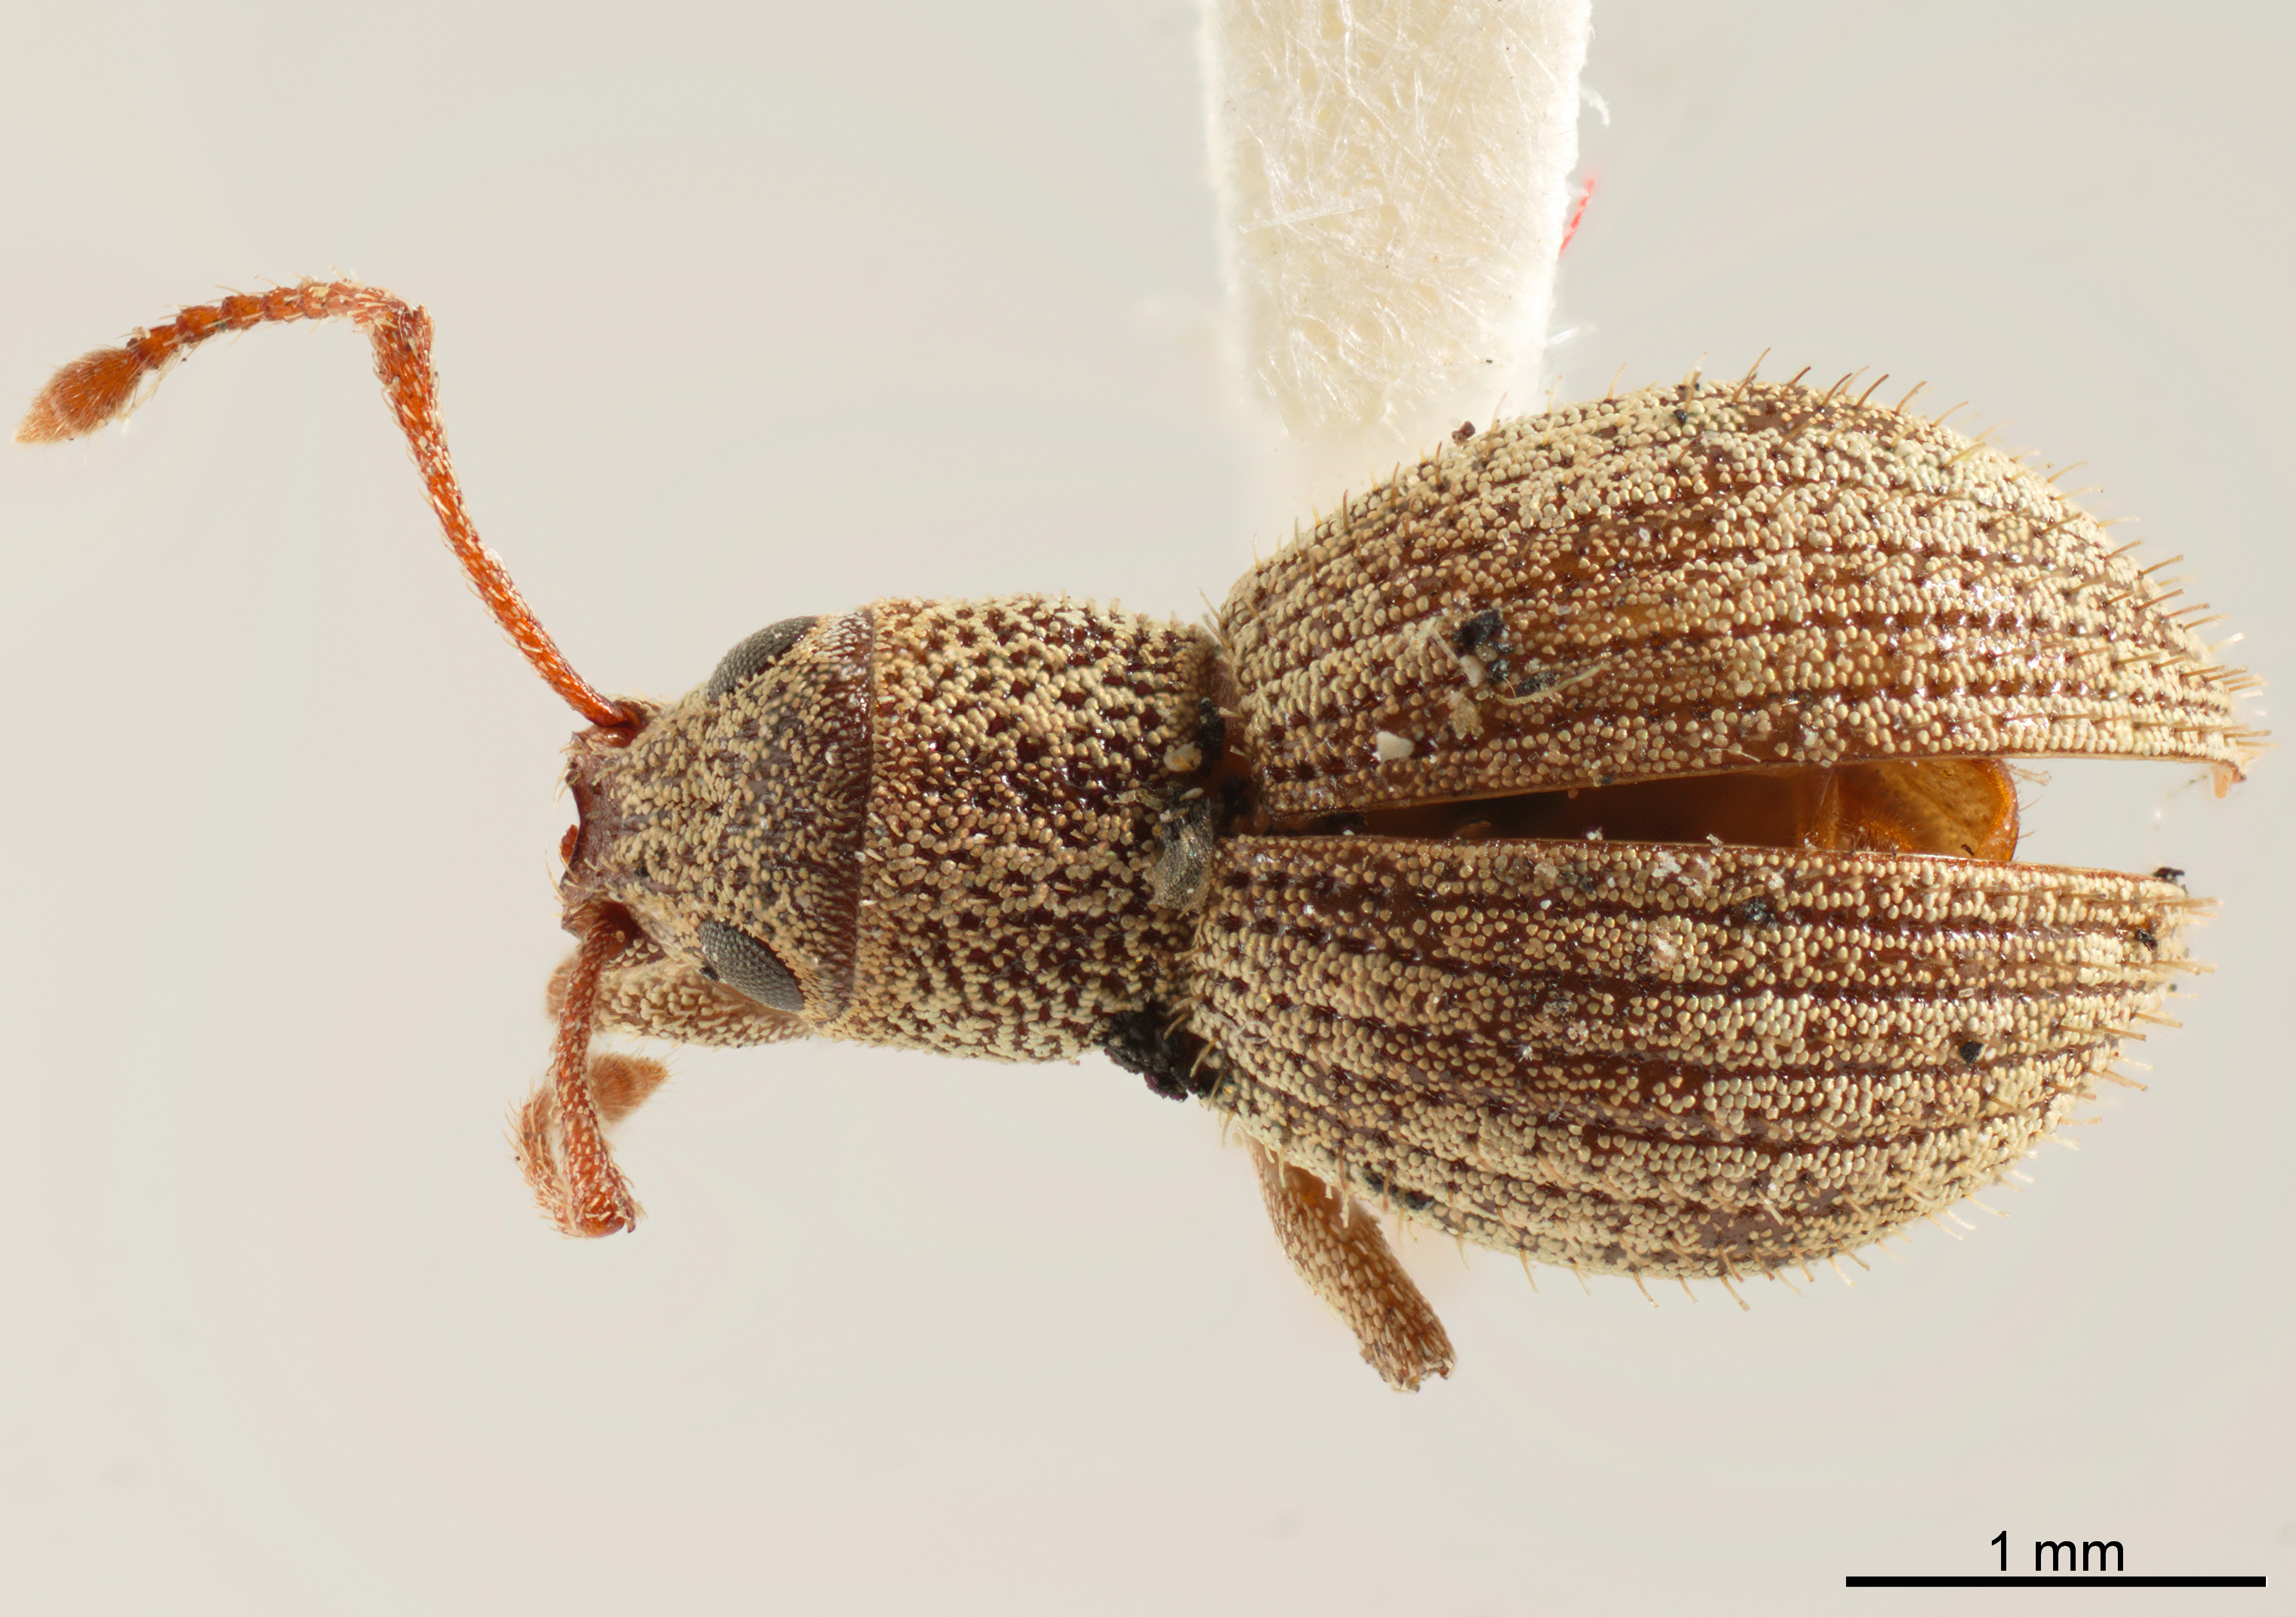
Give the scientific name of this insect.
Calomycterus setarius
